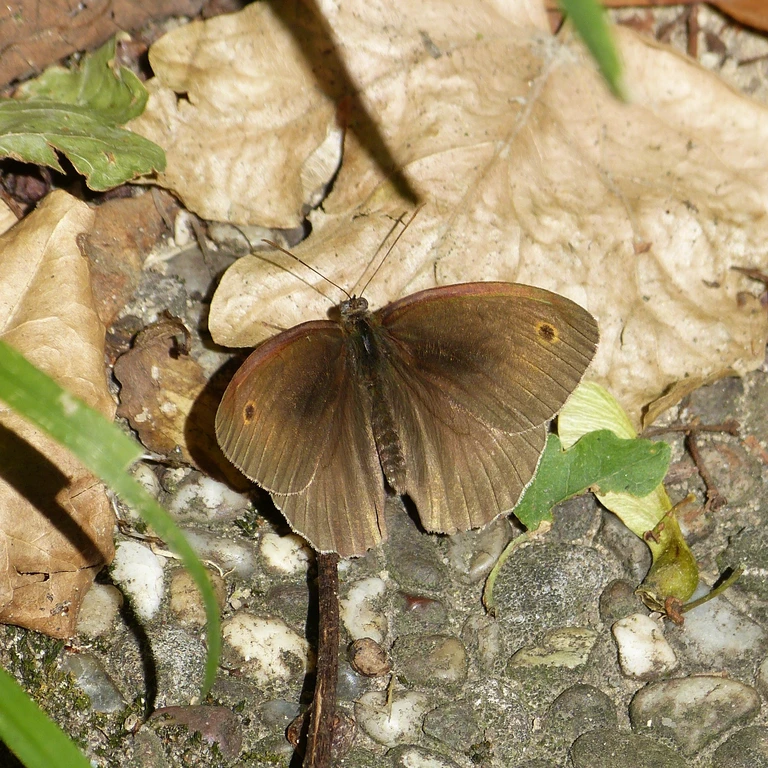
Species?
Maniola jurtina
